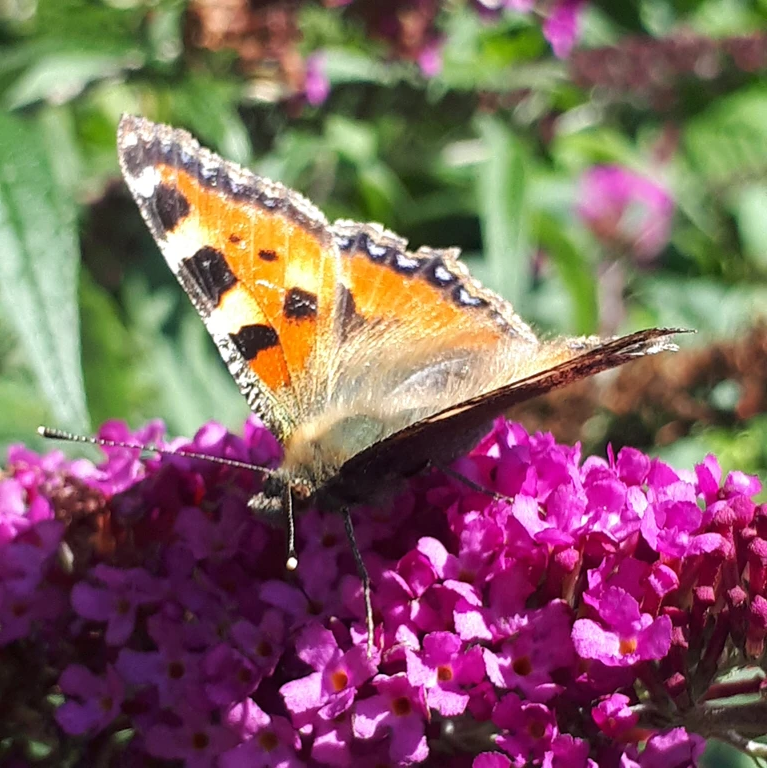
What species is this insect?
Aglais urticae
